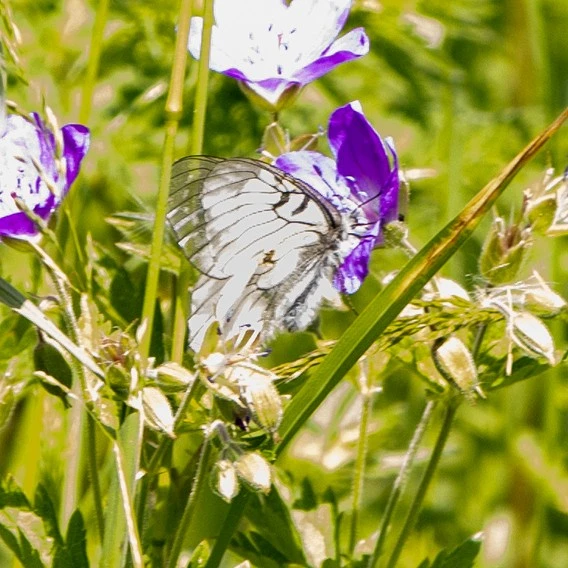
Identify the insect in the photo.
Parnassius mnemosyne
